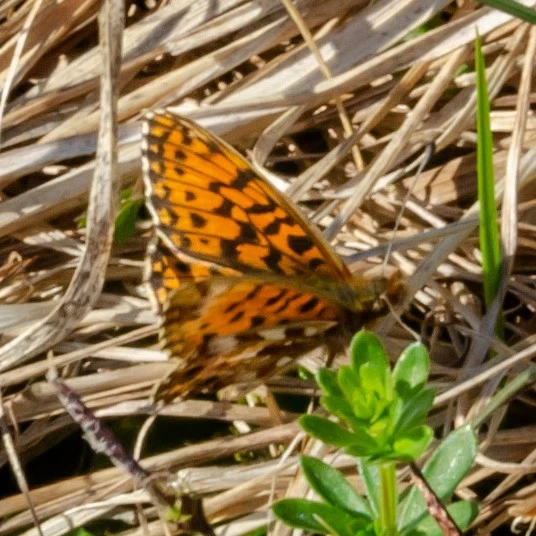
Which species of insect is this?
Boloria dia
